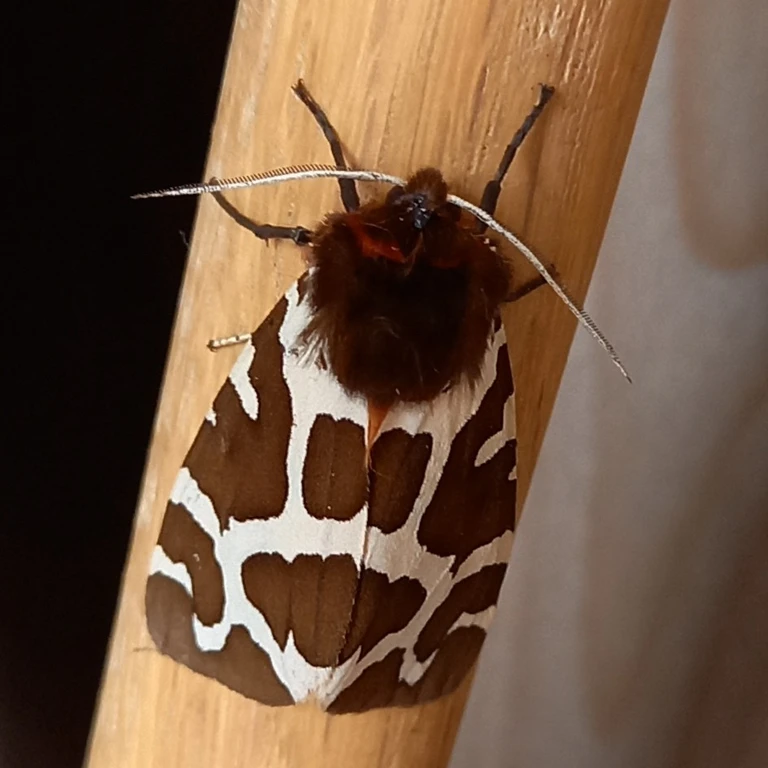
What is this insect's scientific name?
Arctia caja
